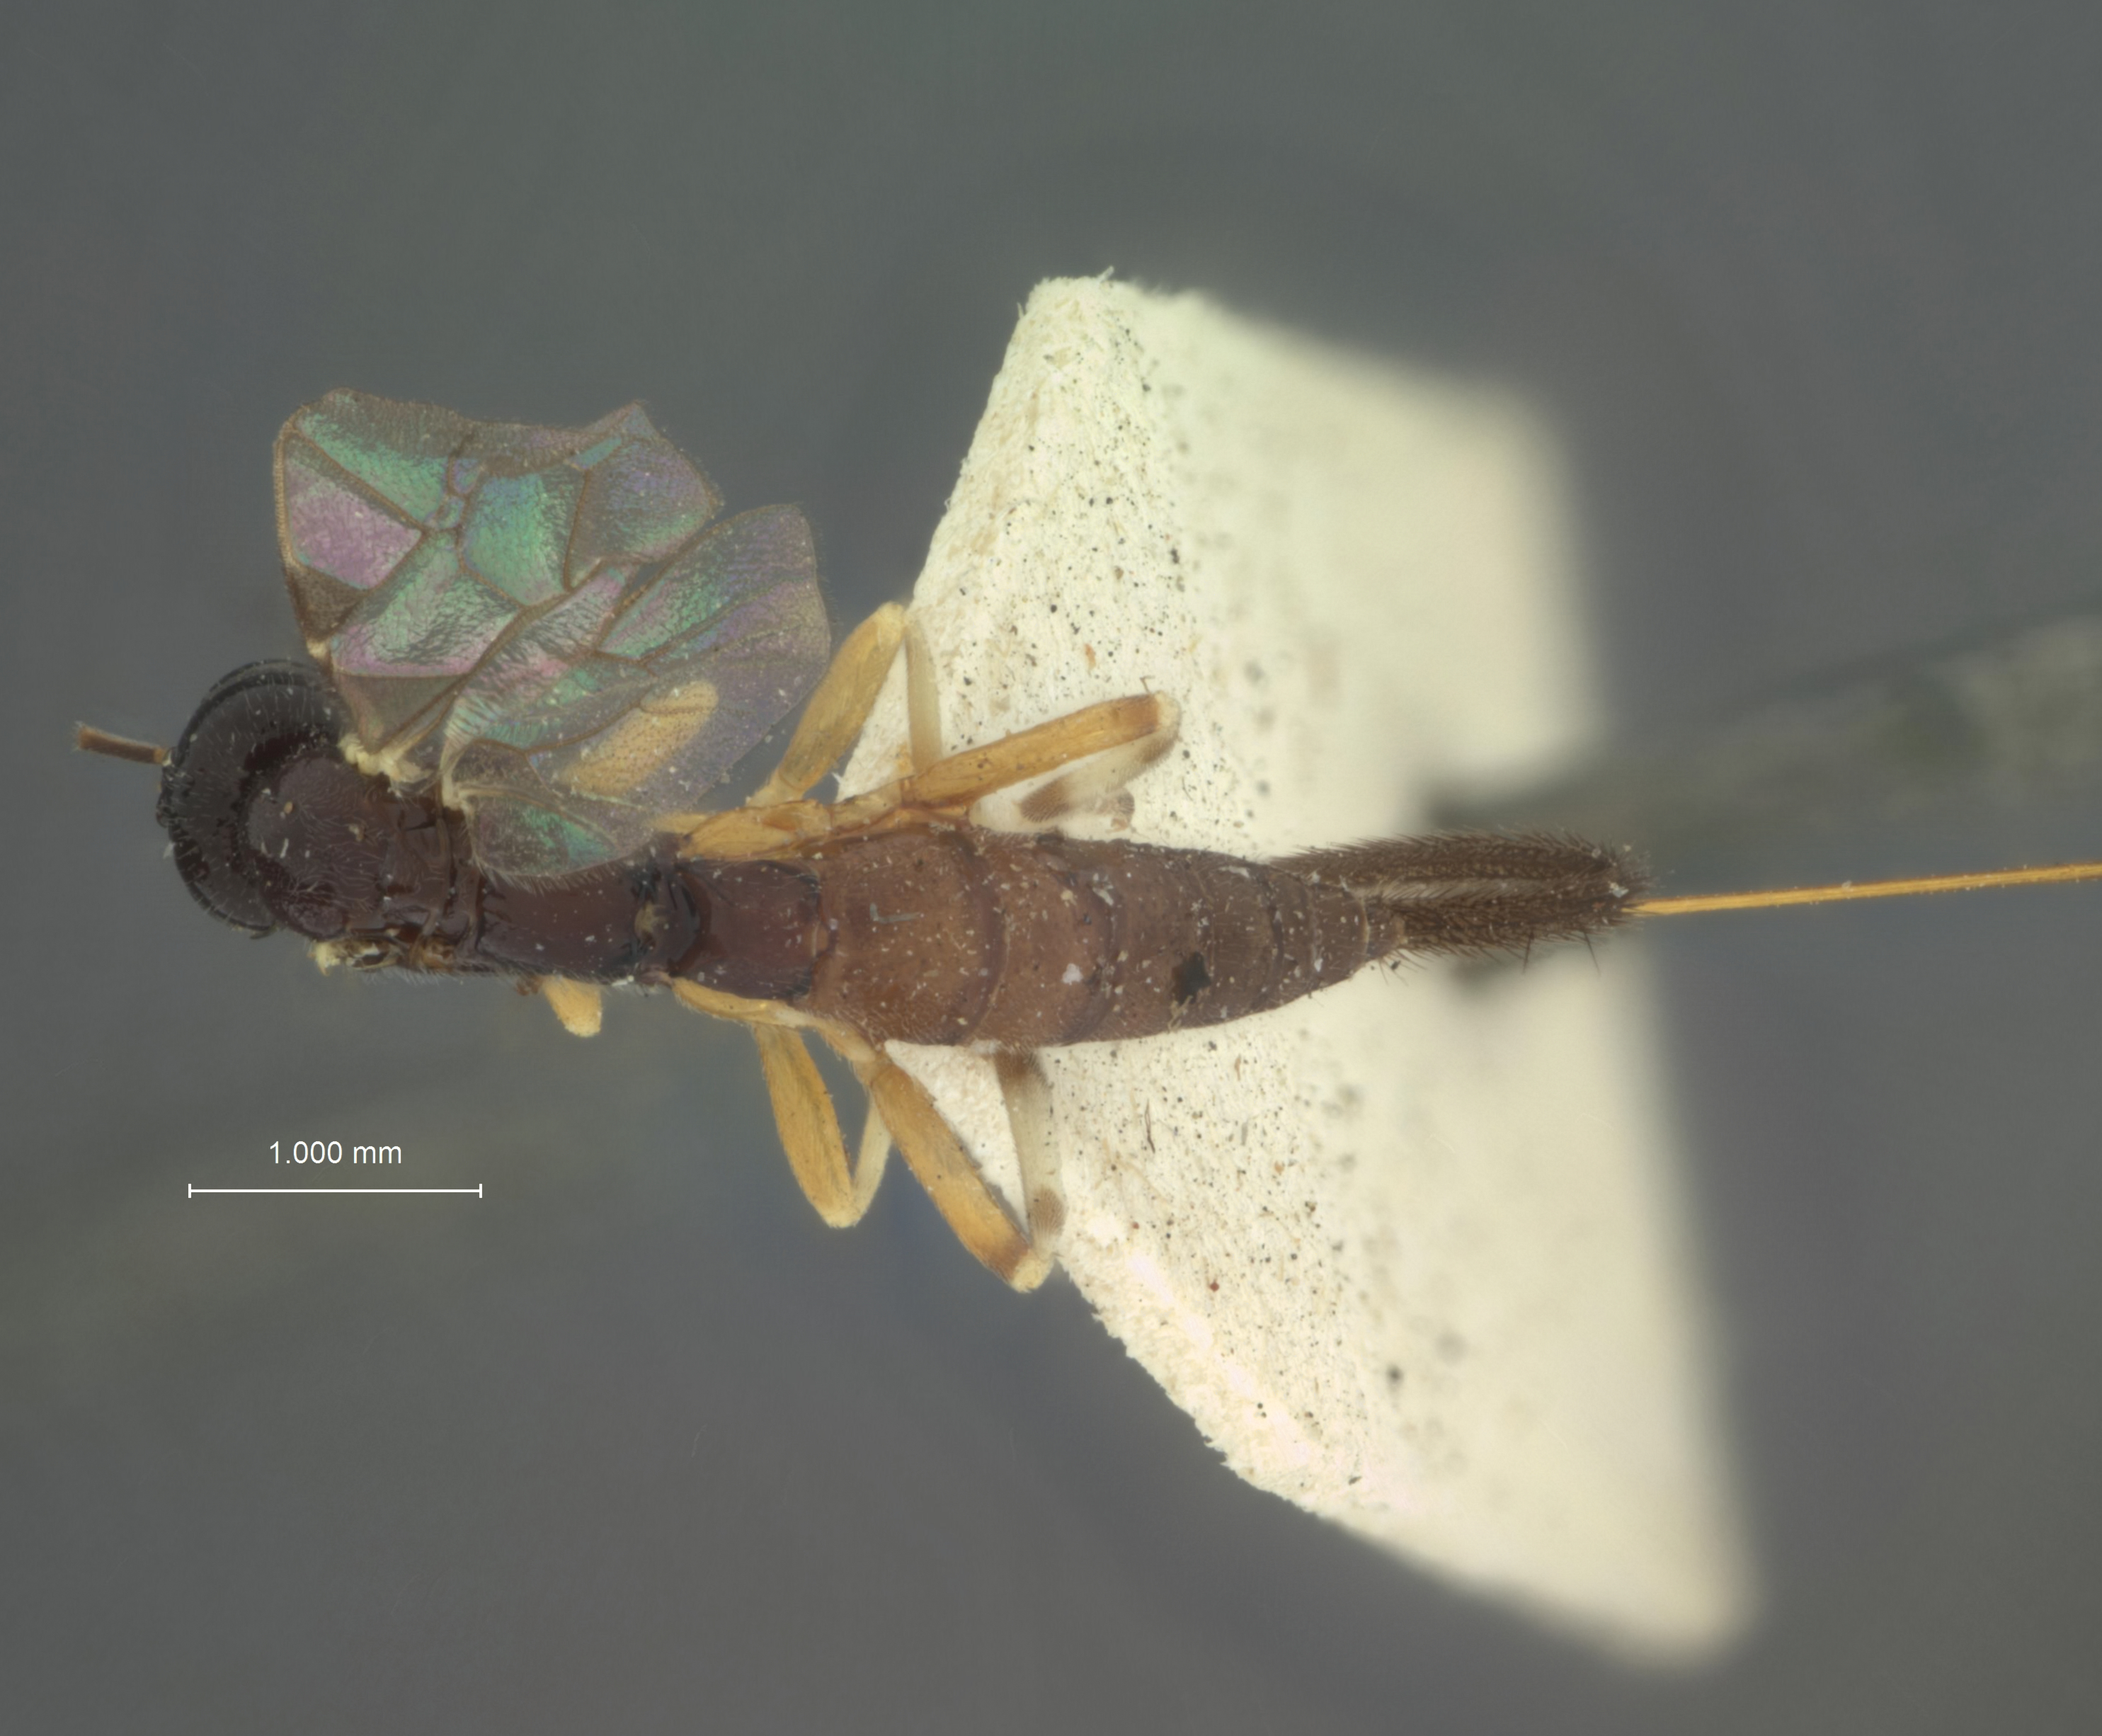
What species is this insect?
Pimpla gossypii
